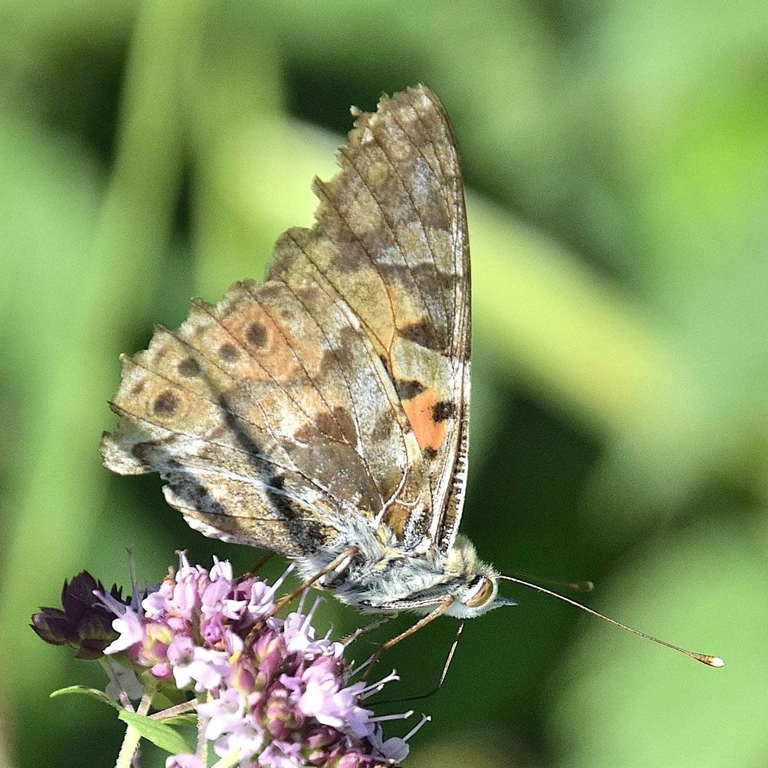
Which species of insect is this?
Vanessa cardui
